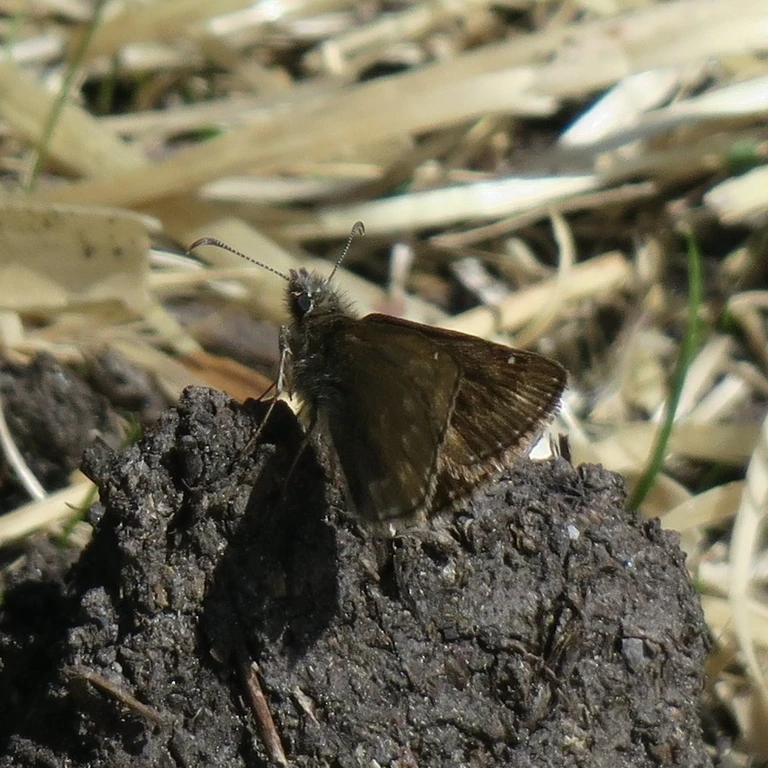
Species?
Erynnis tages
